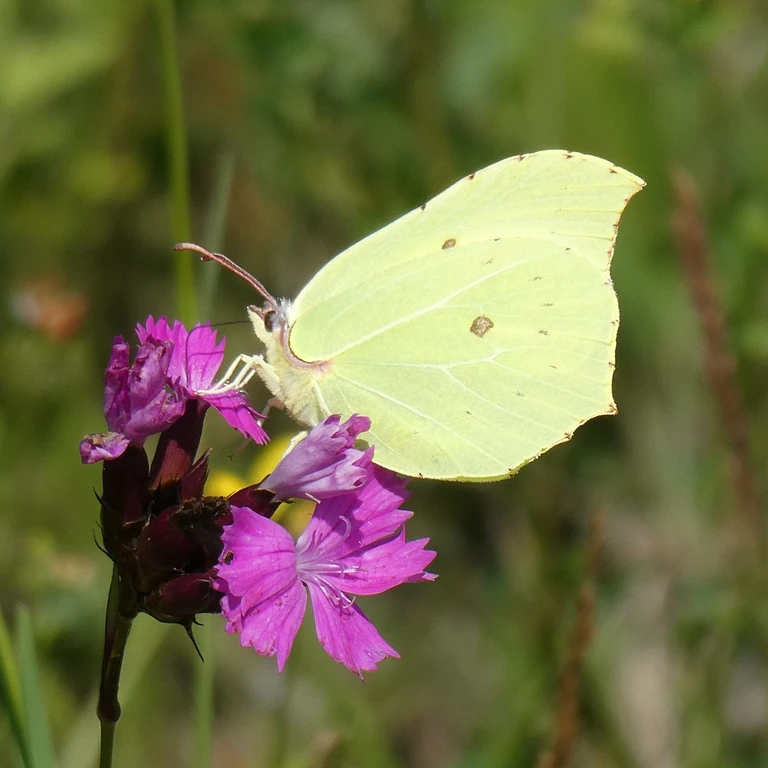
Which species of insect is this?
Gonepteryx rhamni
